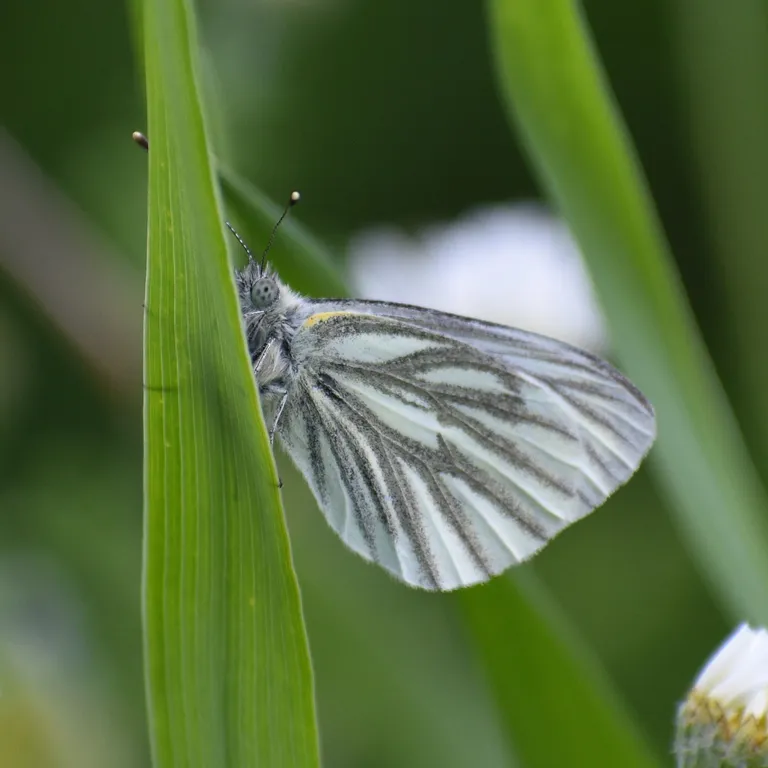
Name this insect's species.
Pieris napi
